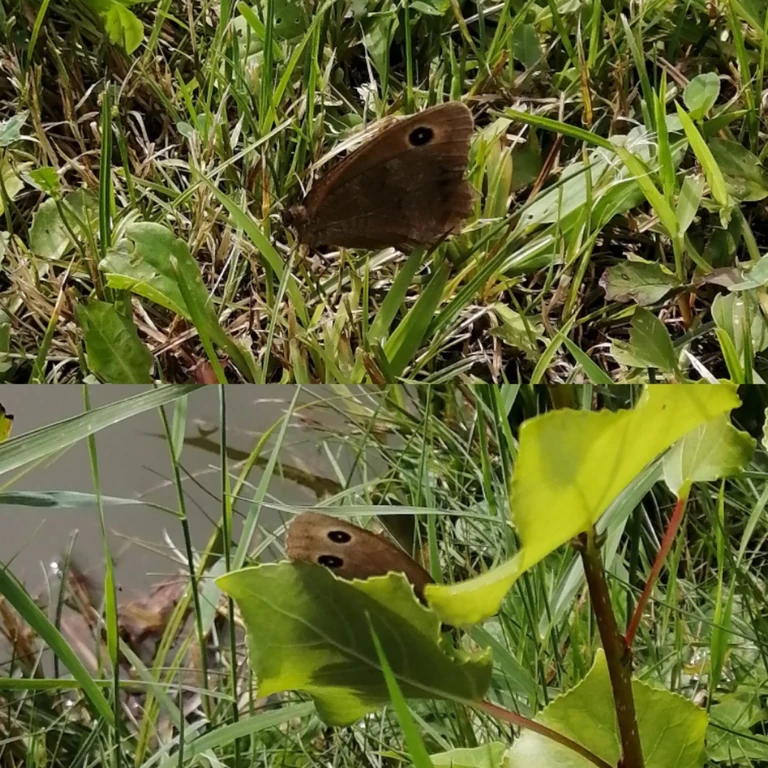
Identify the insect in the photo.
Minois dryas
